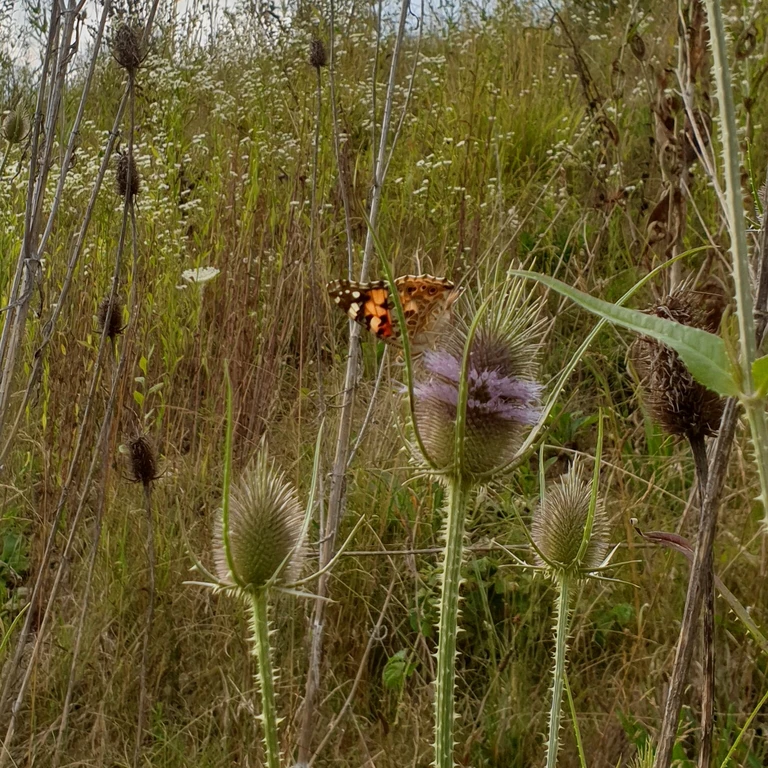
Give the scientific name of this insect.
Vanessa cardui
